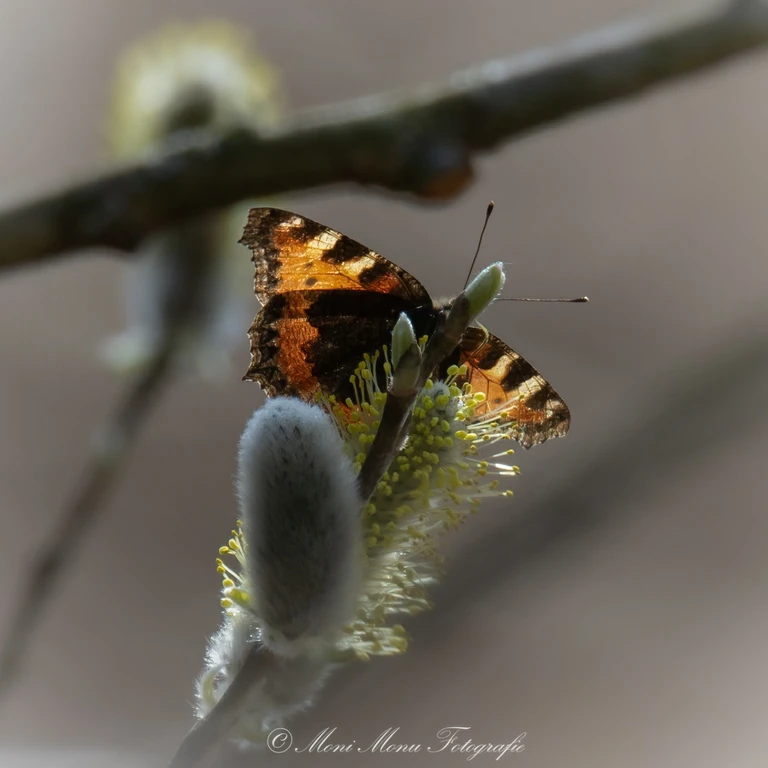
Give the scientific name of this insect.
Aglais urticae
